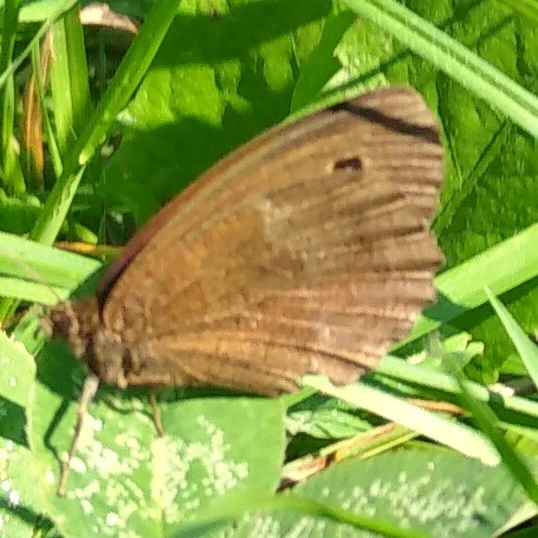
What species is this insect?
Minois dryas
